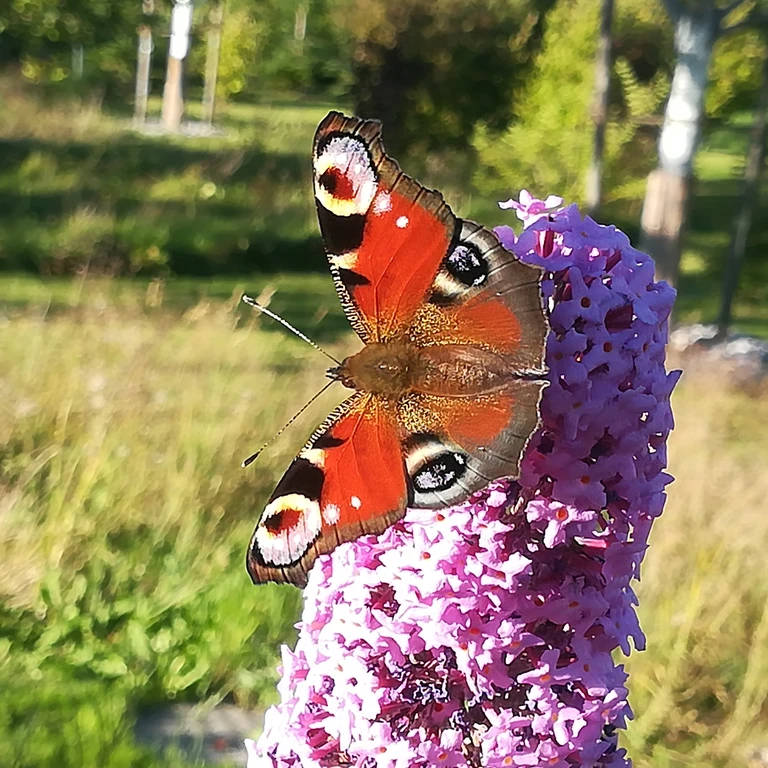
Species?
Aglais io
